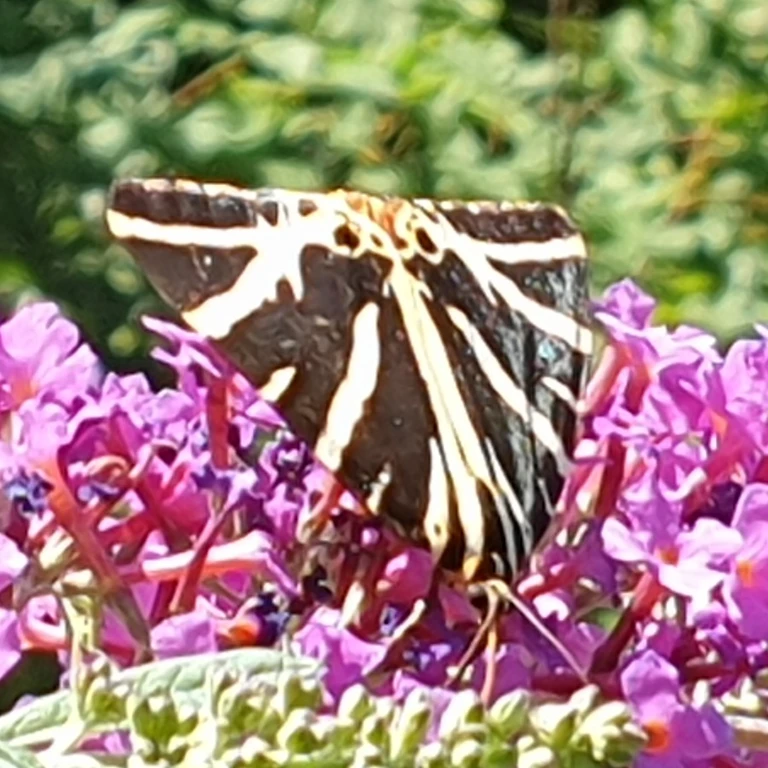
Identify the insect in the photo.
Euplagia quadripunctaria
